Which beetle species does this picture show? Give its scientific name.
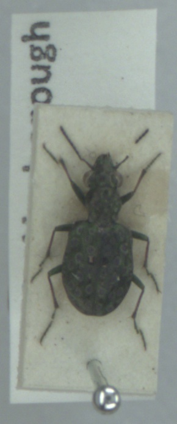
Elaphrus riparius
